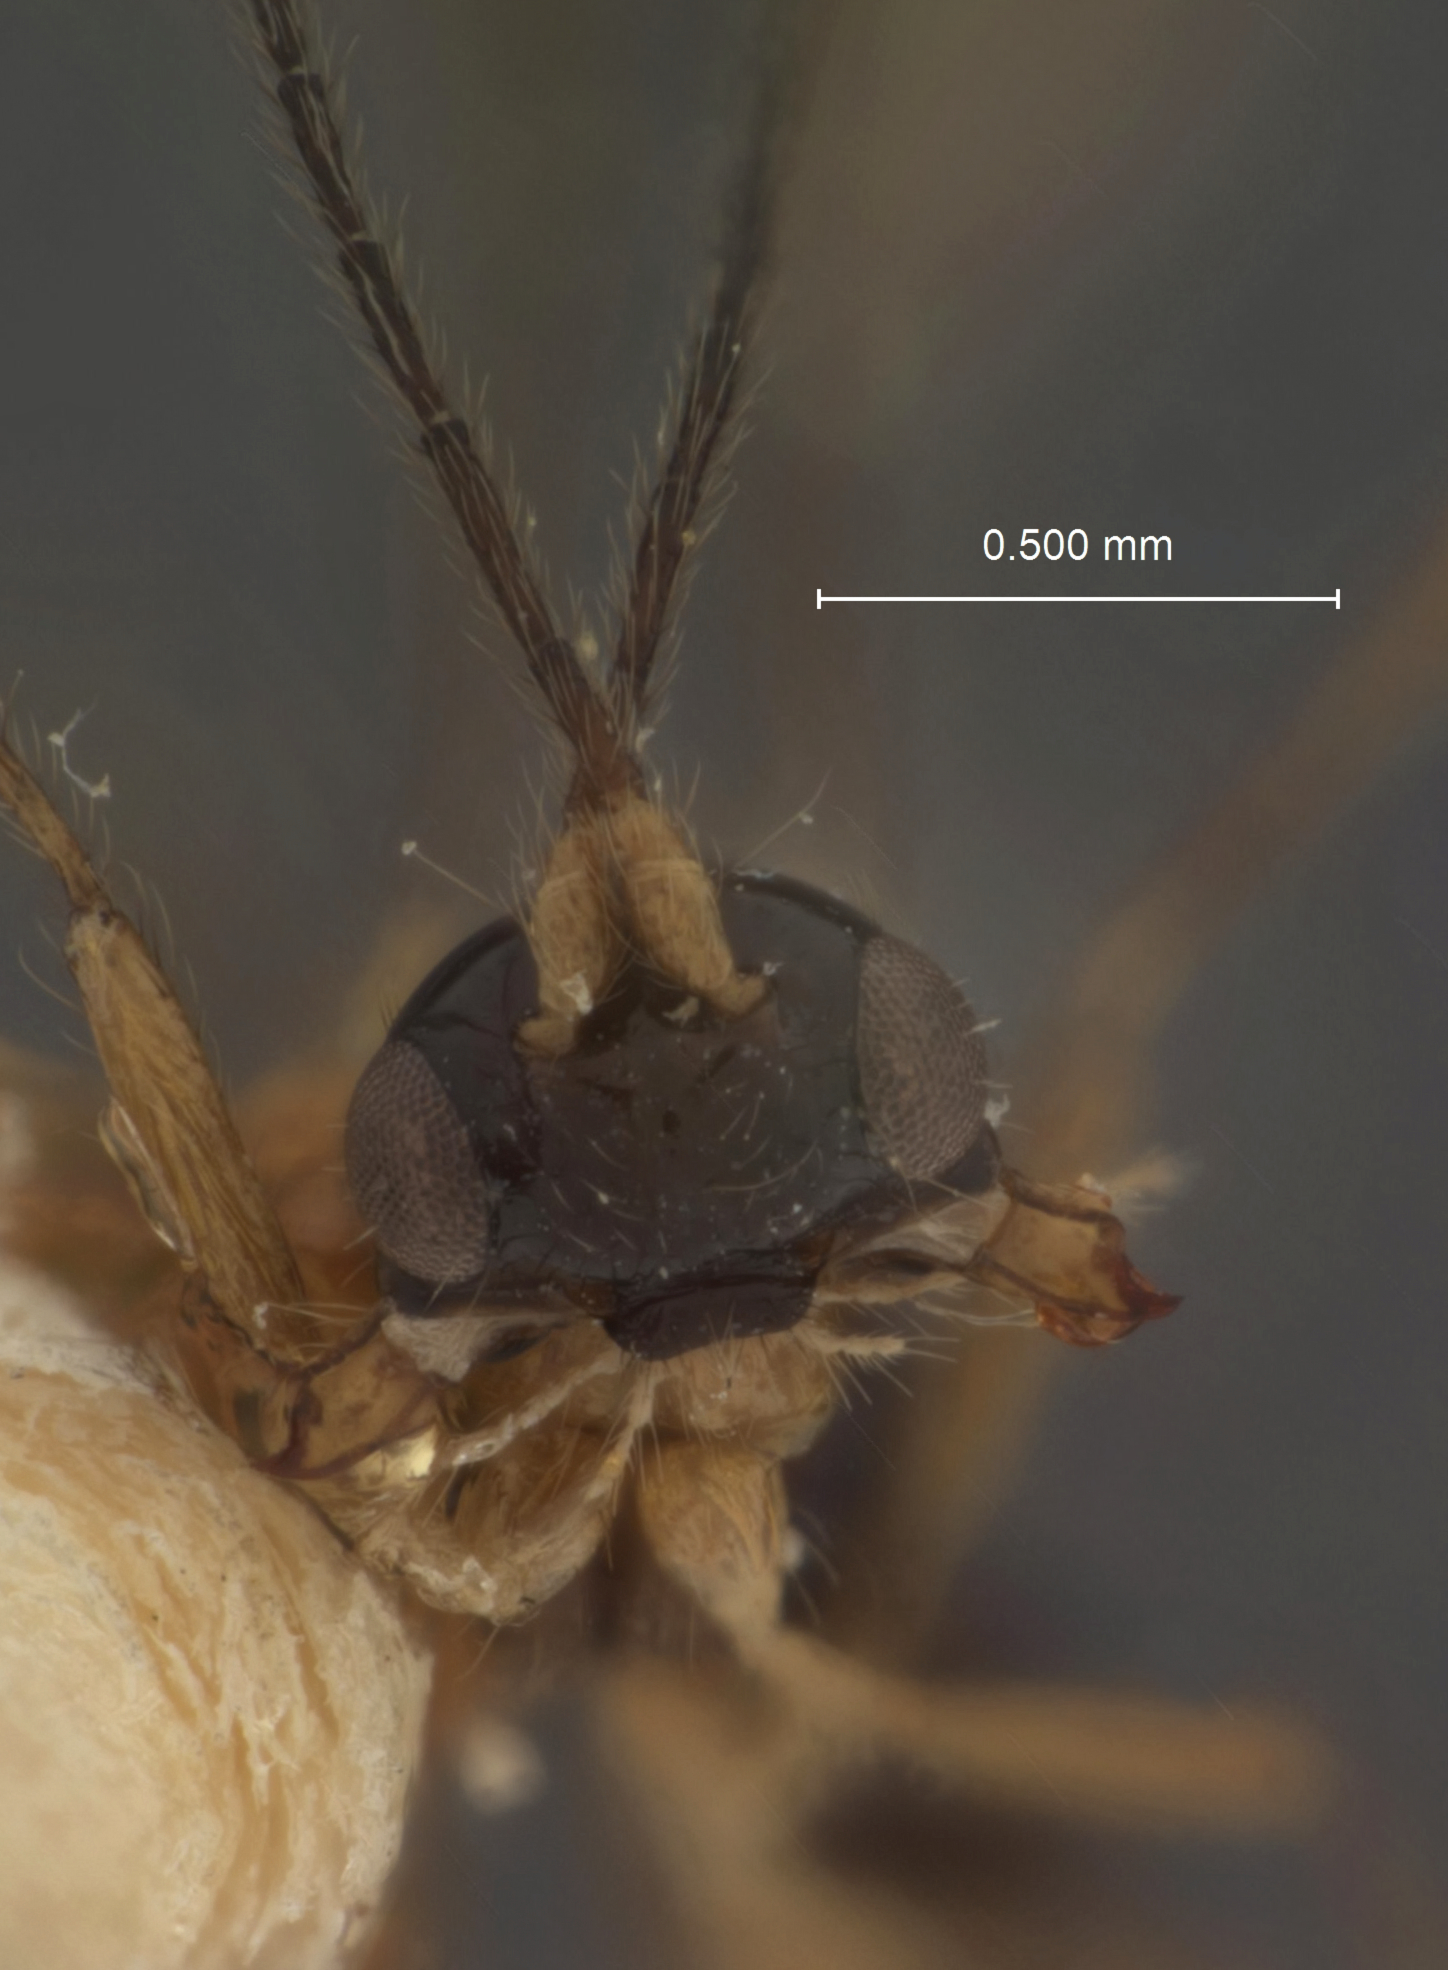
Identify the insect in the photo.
Aphaereta subtropicalis
